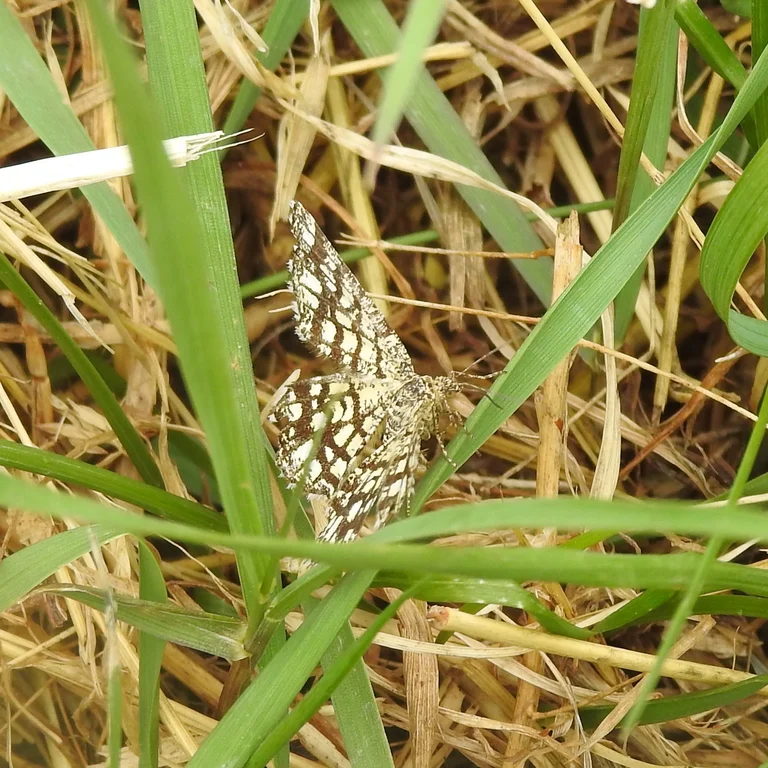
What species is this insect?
Chiasmia clathrata
